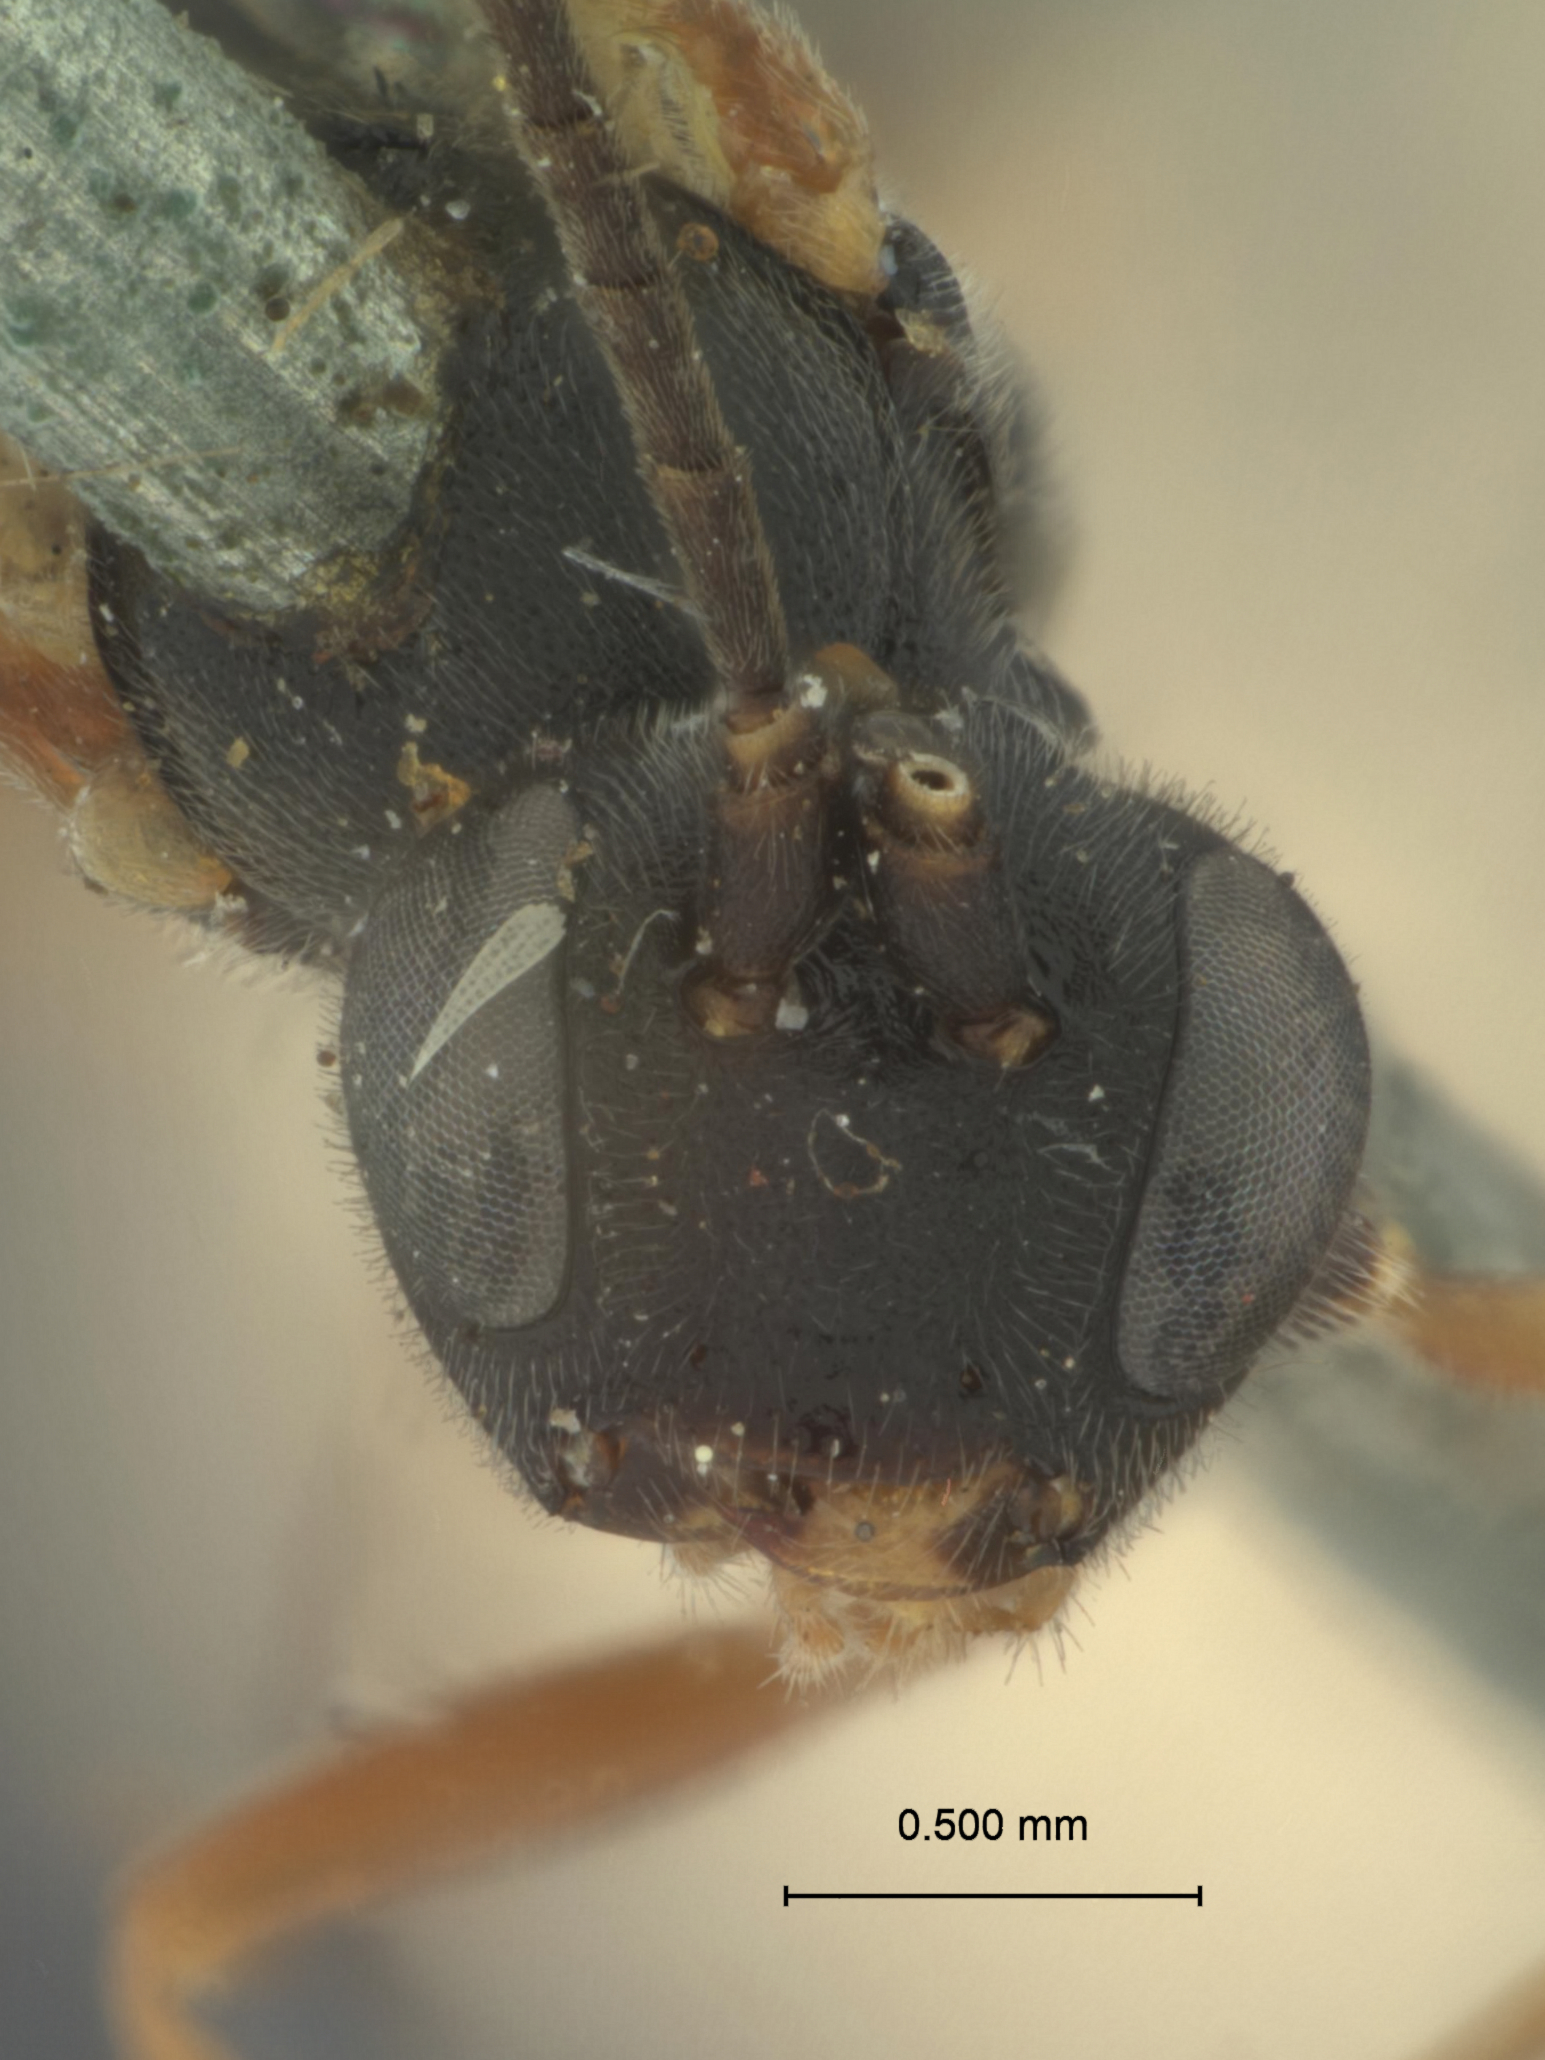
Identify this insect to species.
Trematopygus kukakensis
